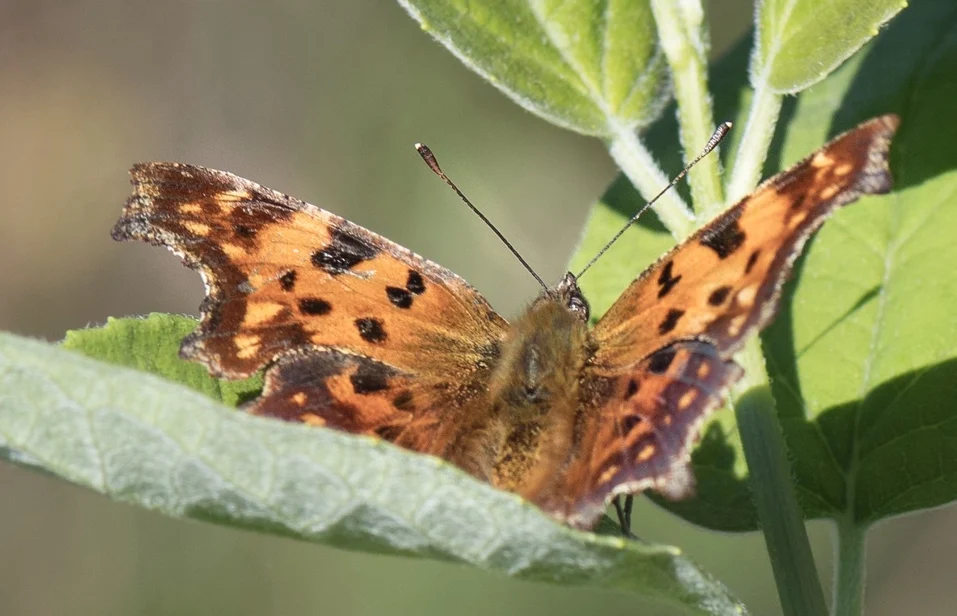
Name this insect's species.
Polygonia c-album
